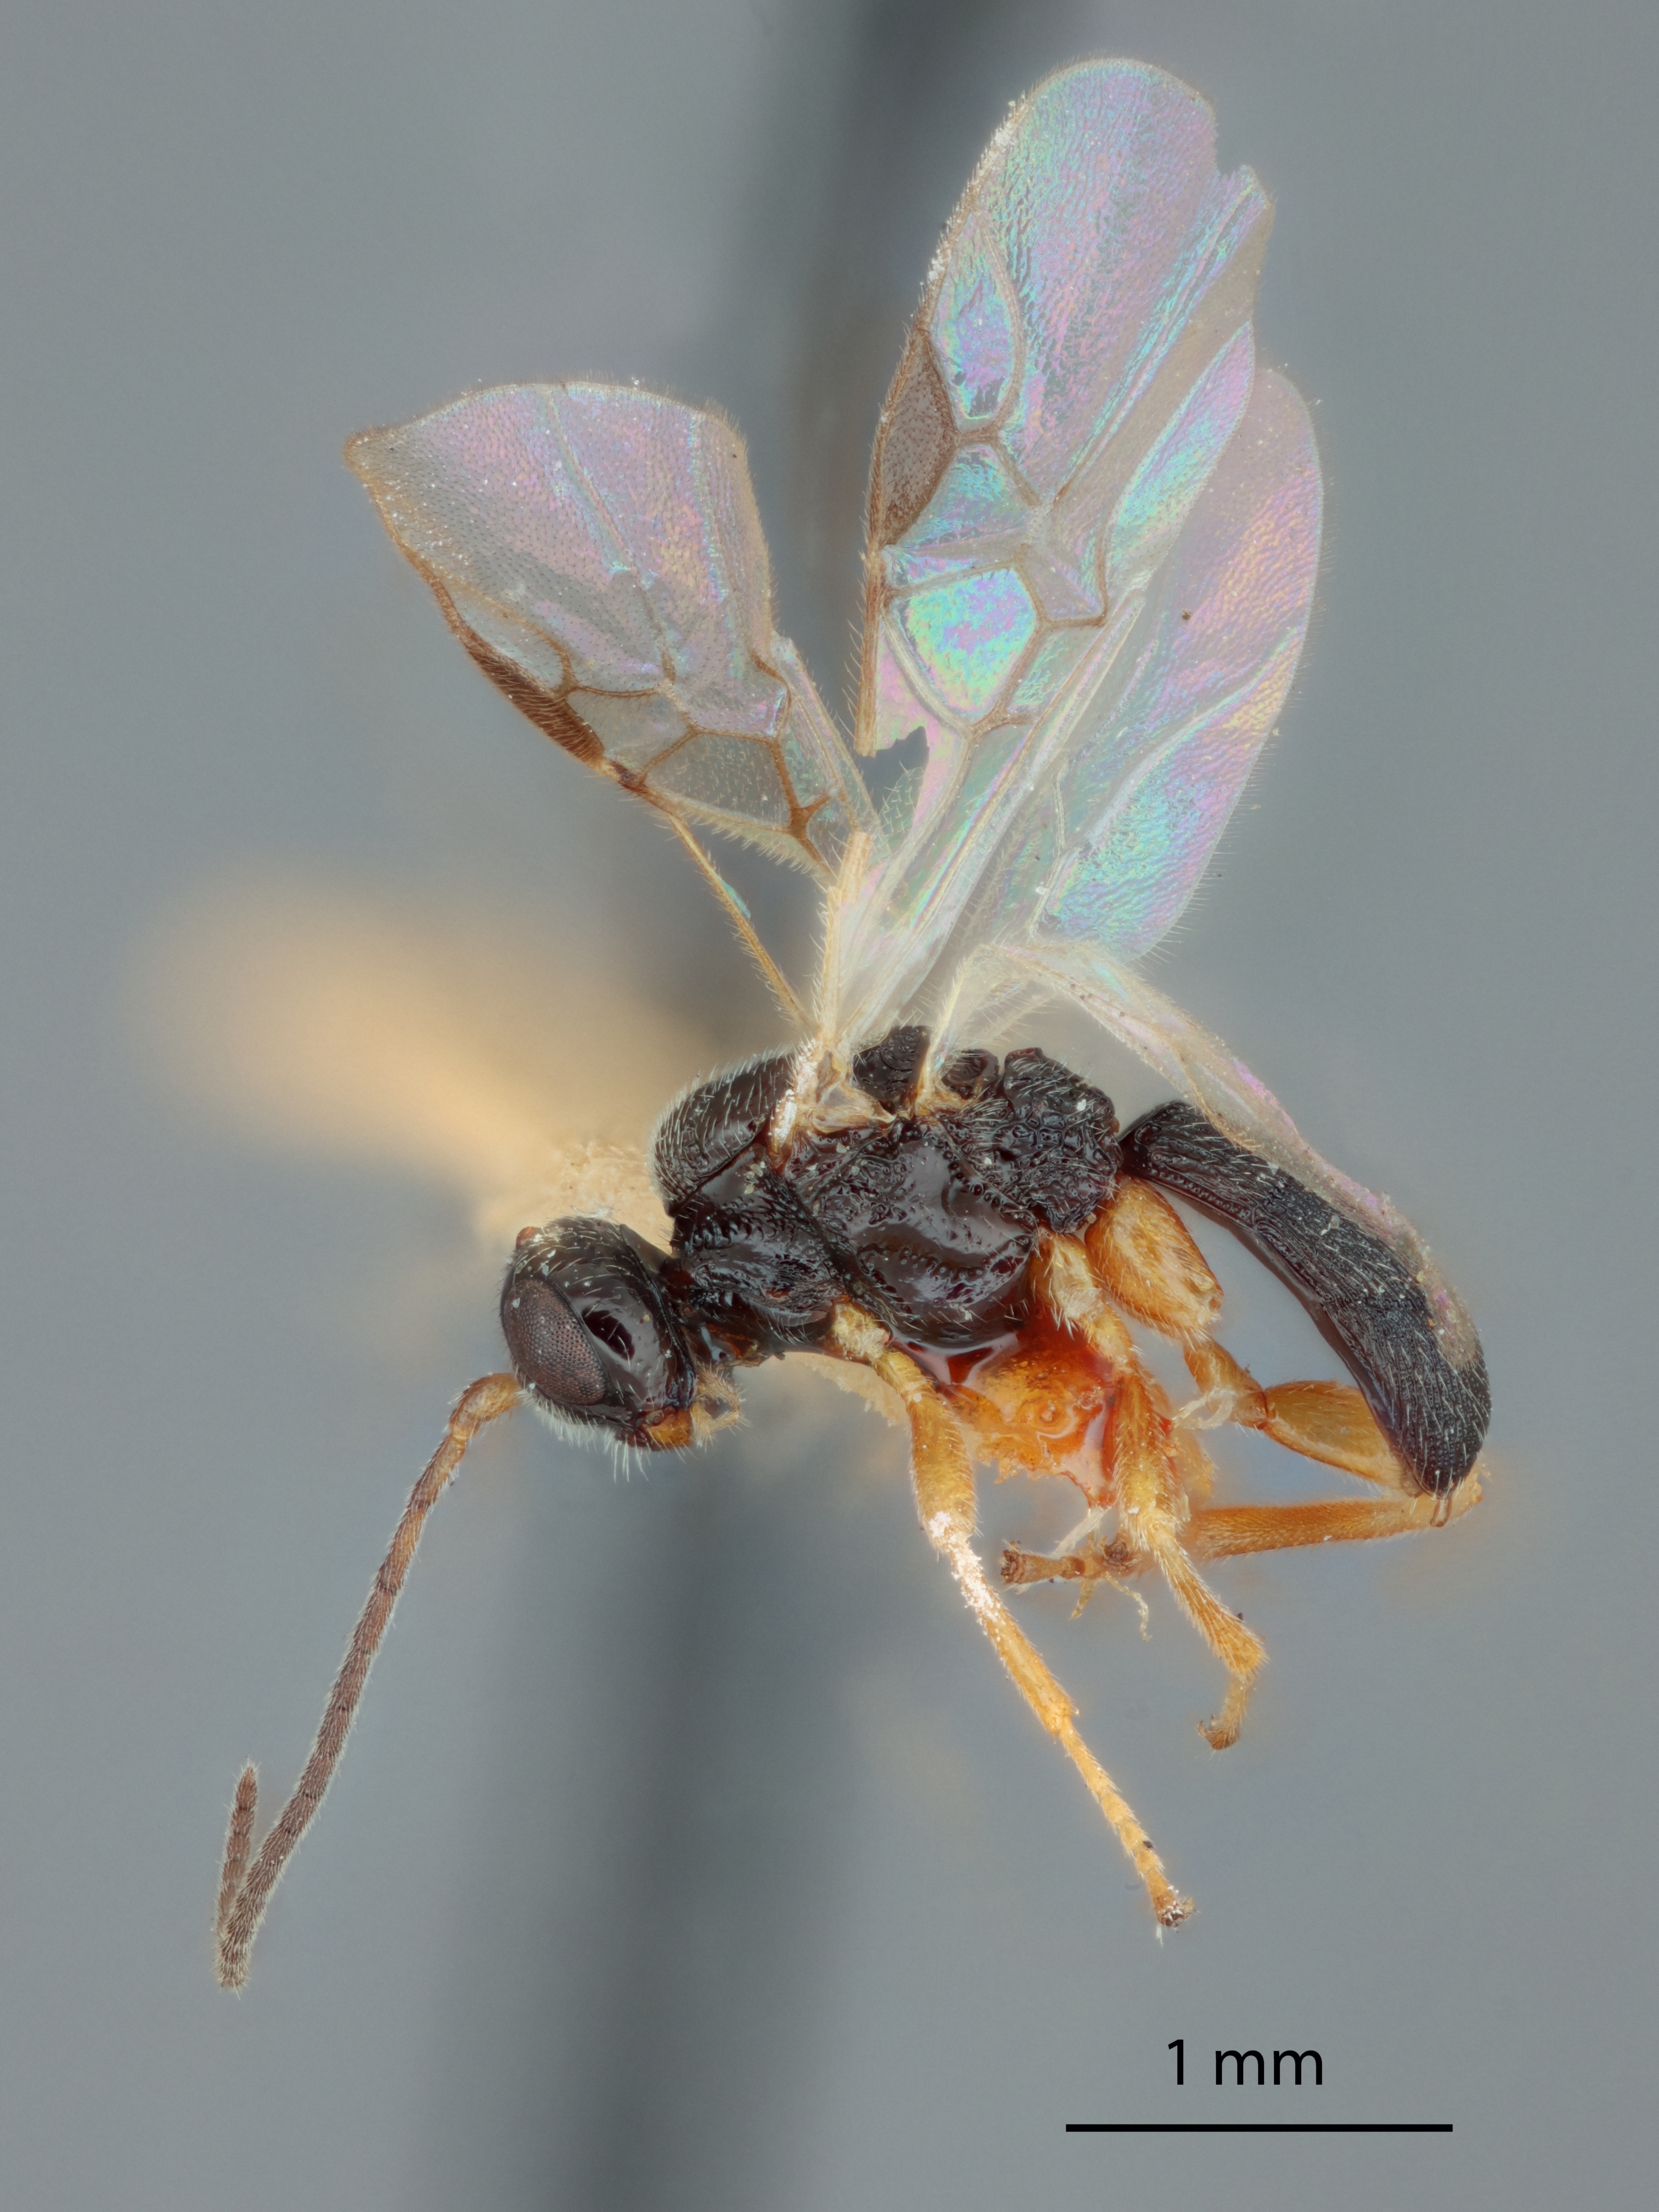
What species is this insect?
Triaspis halidayi
